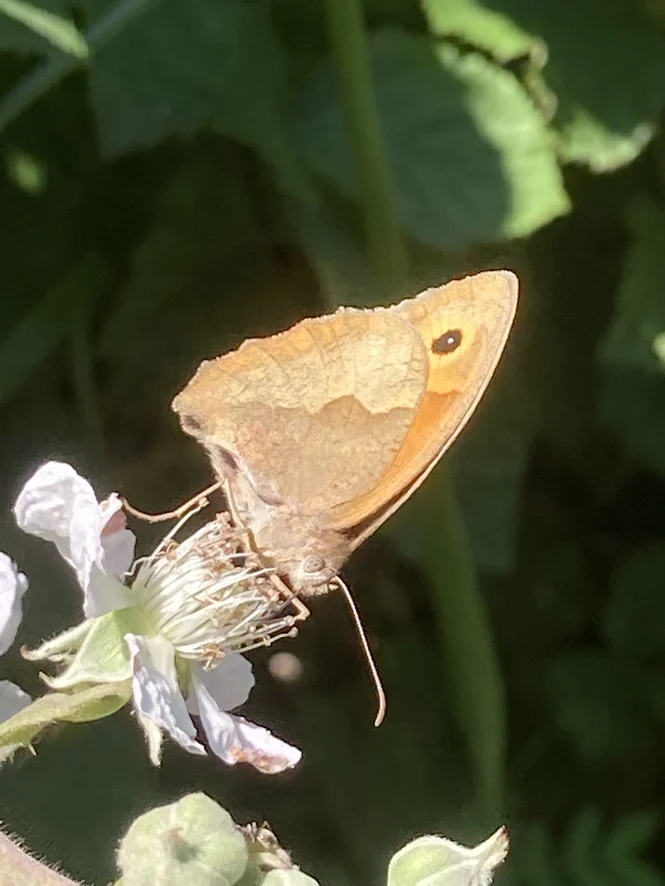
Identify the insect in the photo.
Maniola jurtina
